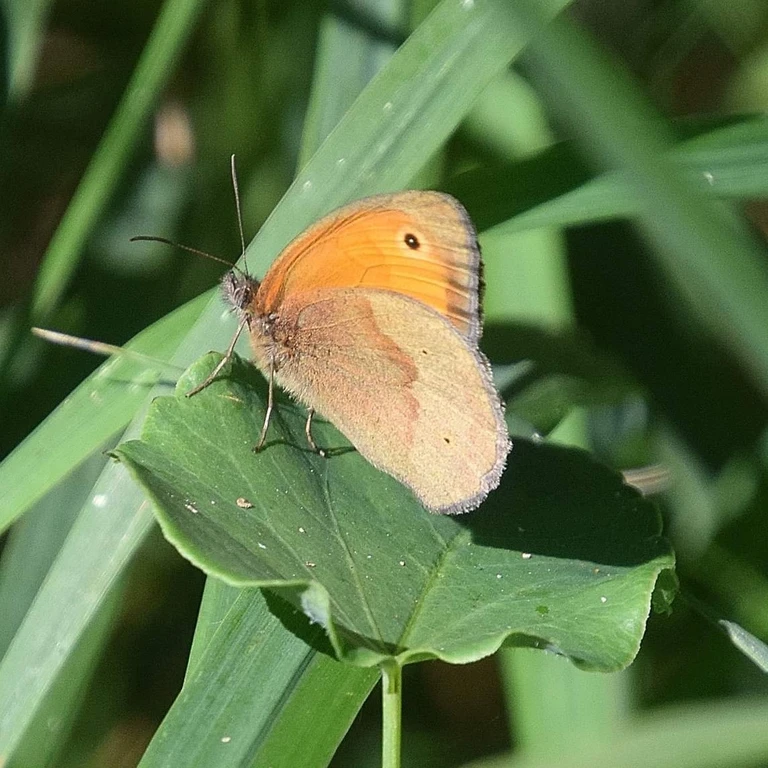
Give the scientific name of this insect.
Maniola jurtina
